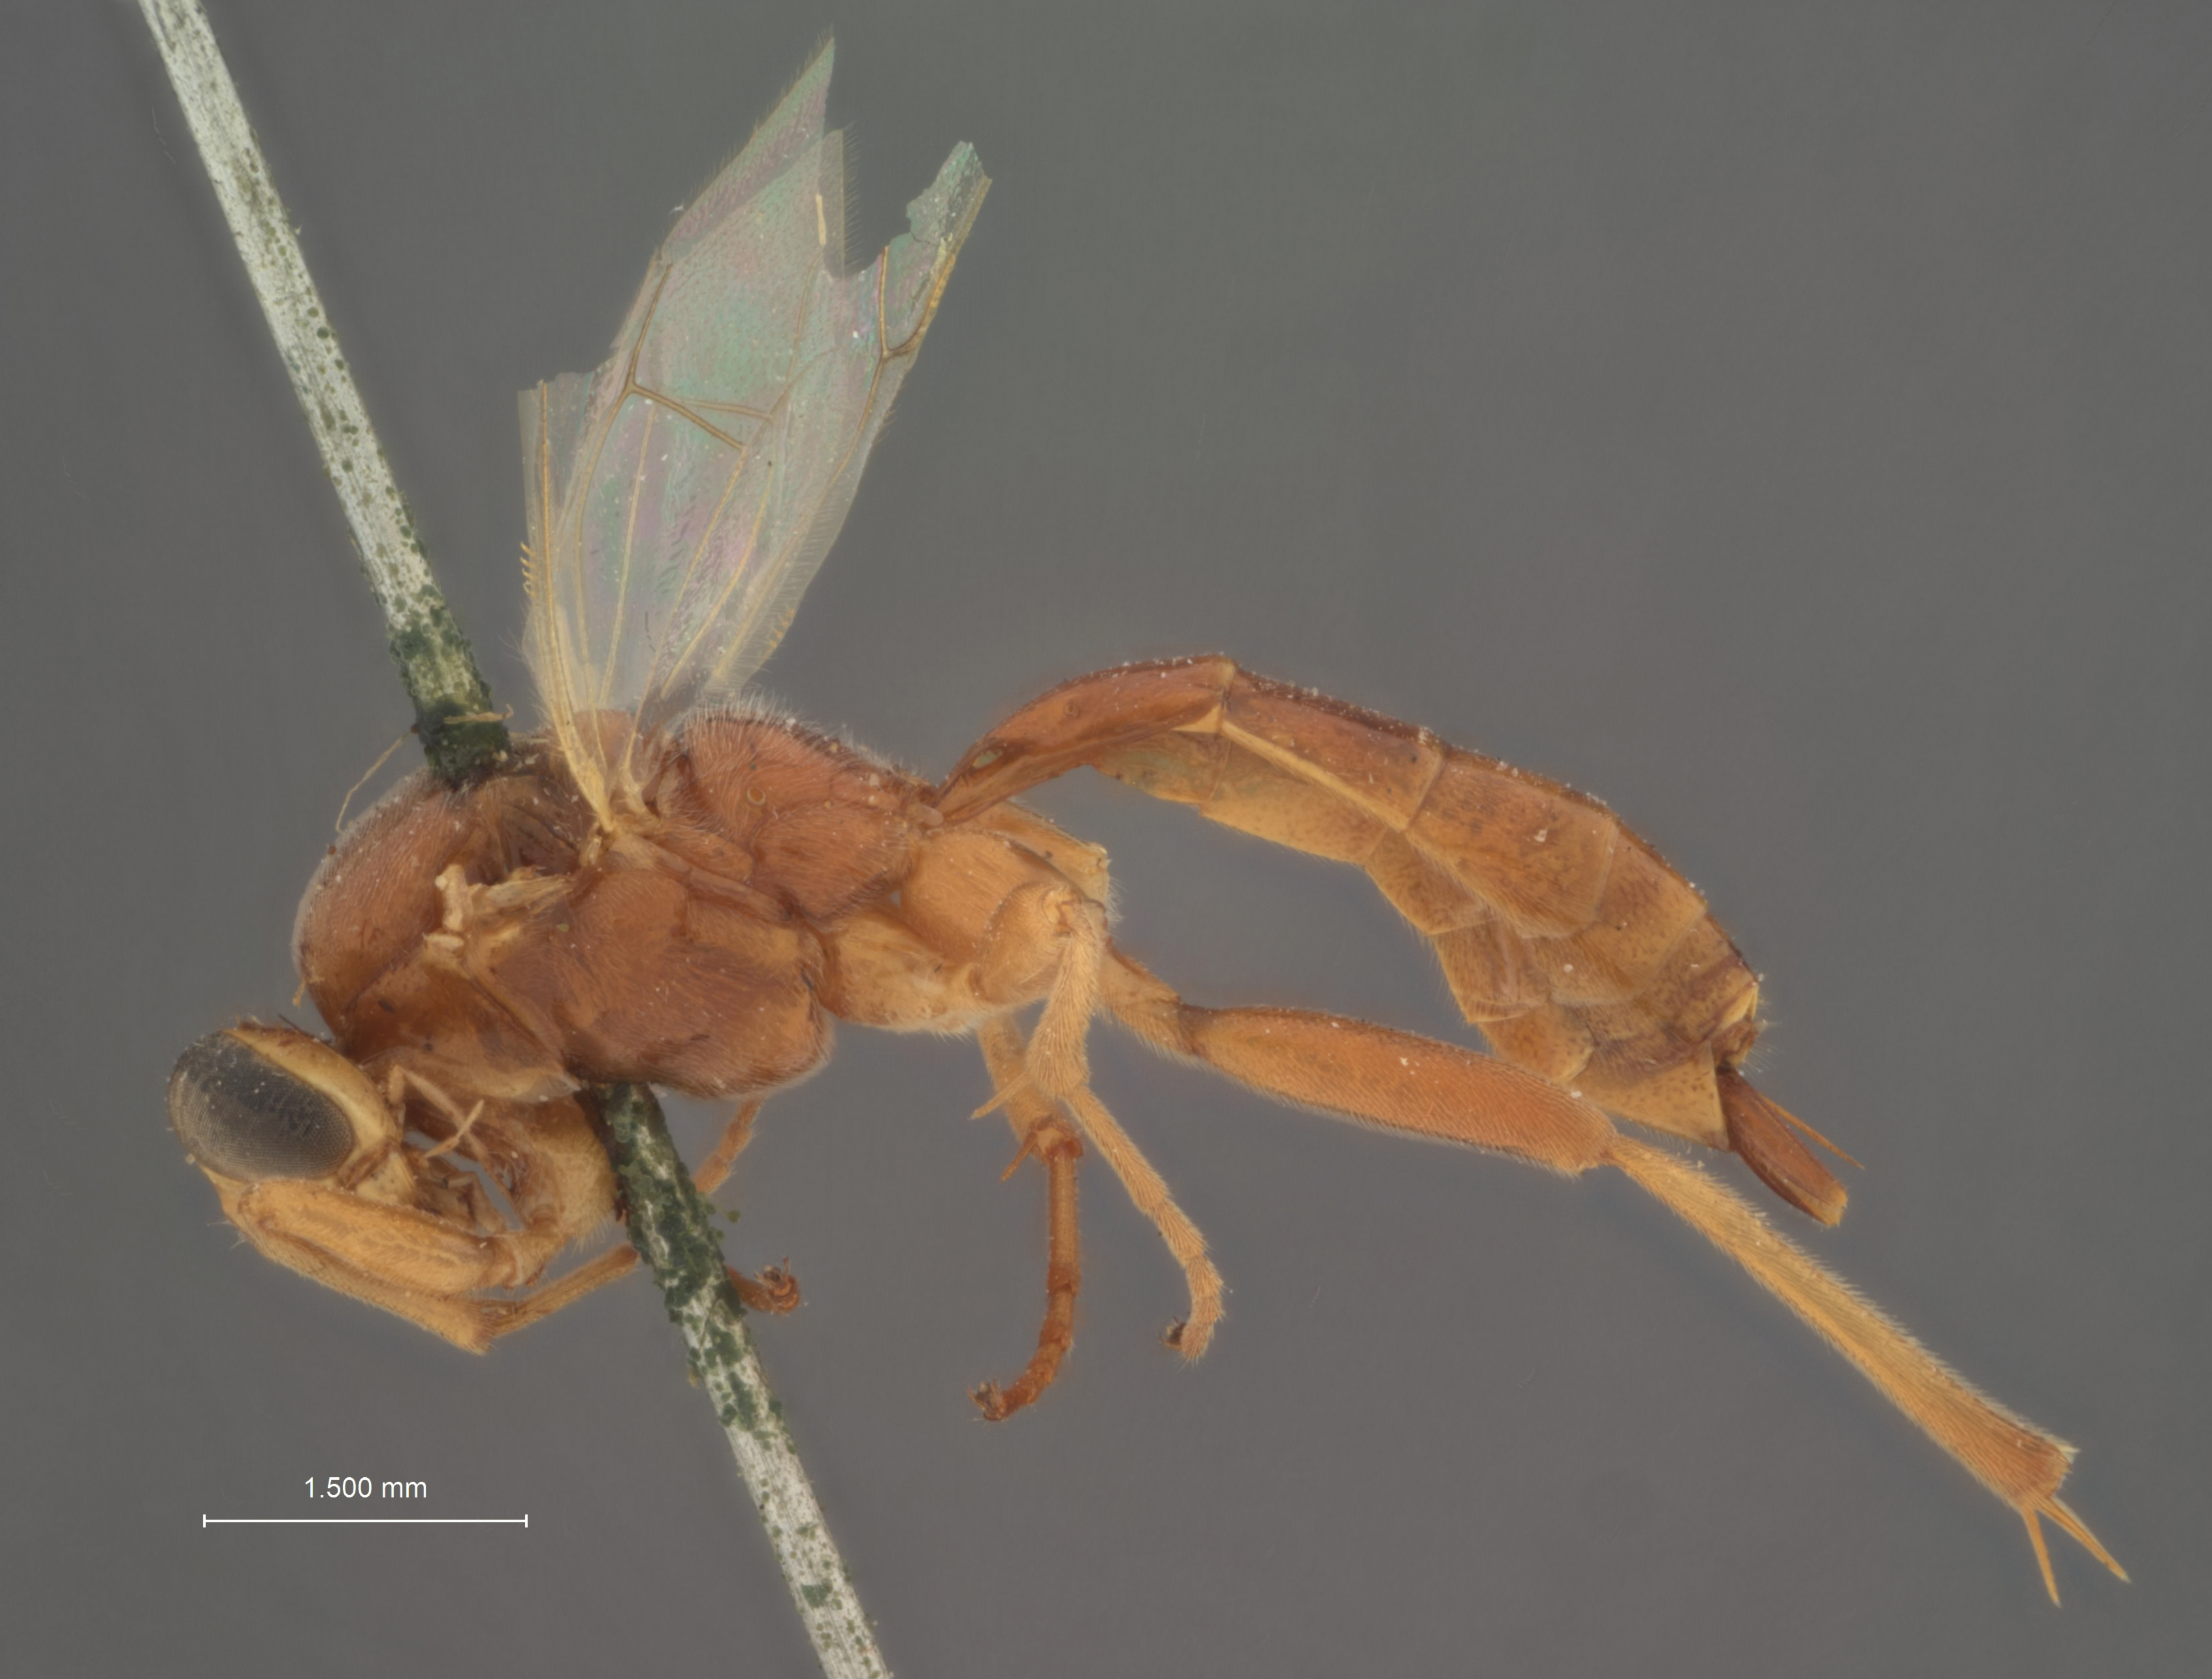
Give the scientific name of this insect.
Mesochorus uniformis
